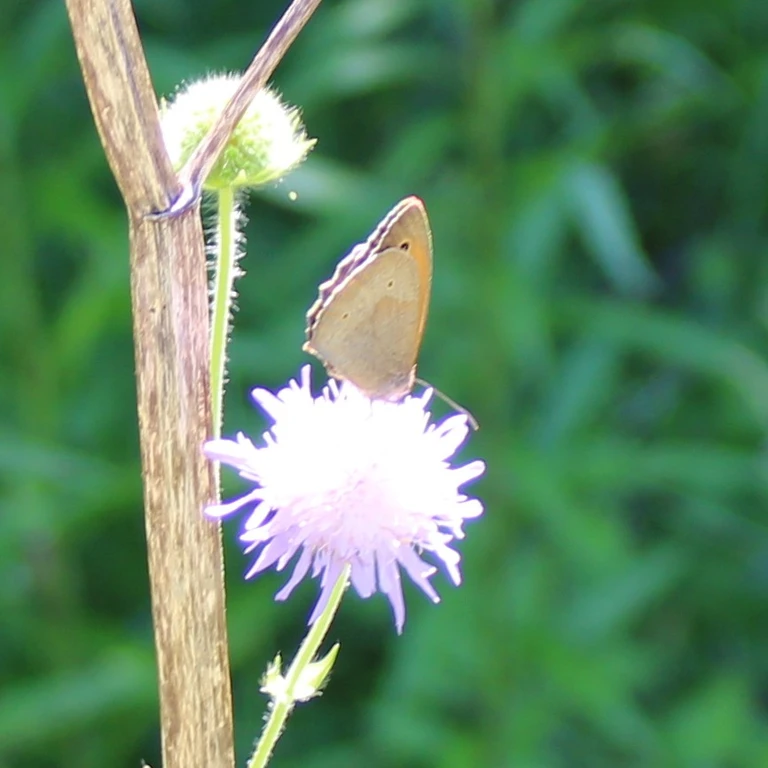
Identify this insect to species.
Maniola jurtina
